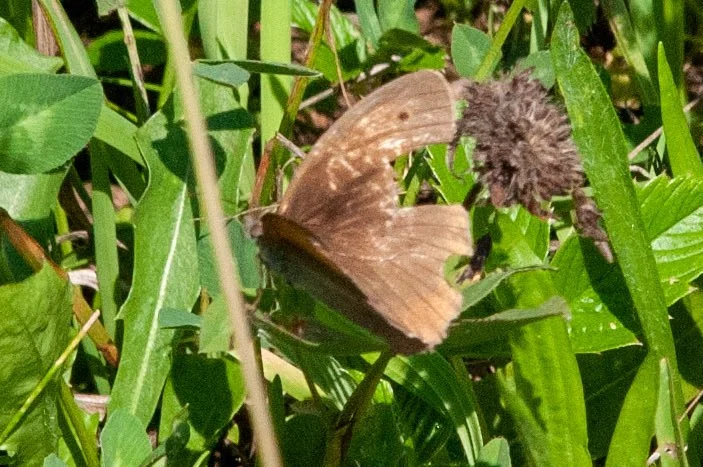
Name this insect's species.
Maniola jurtina
